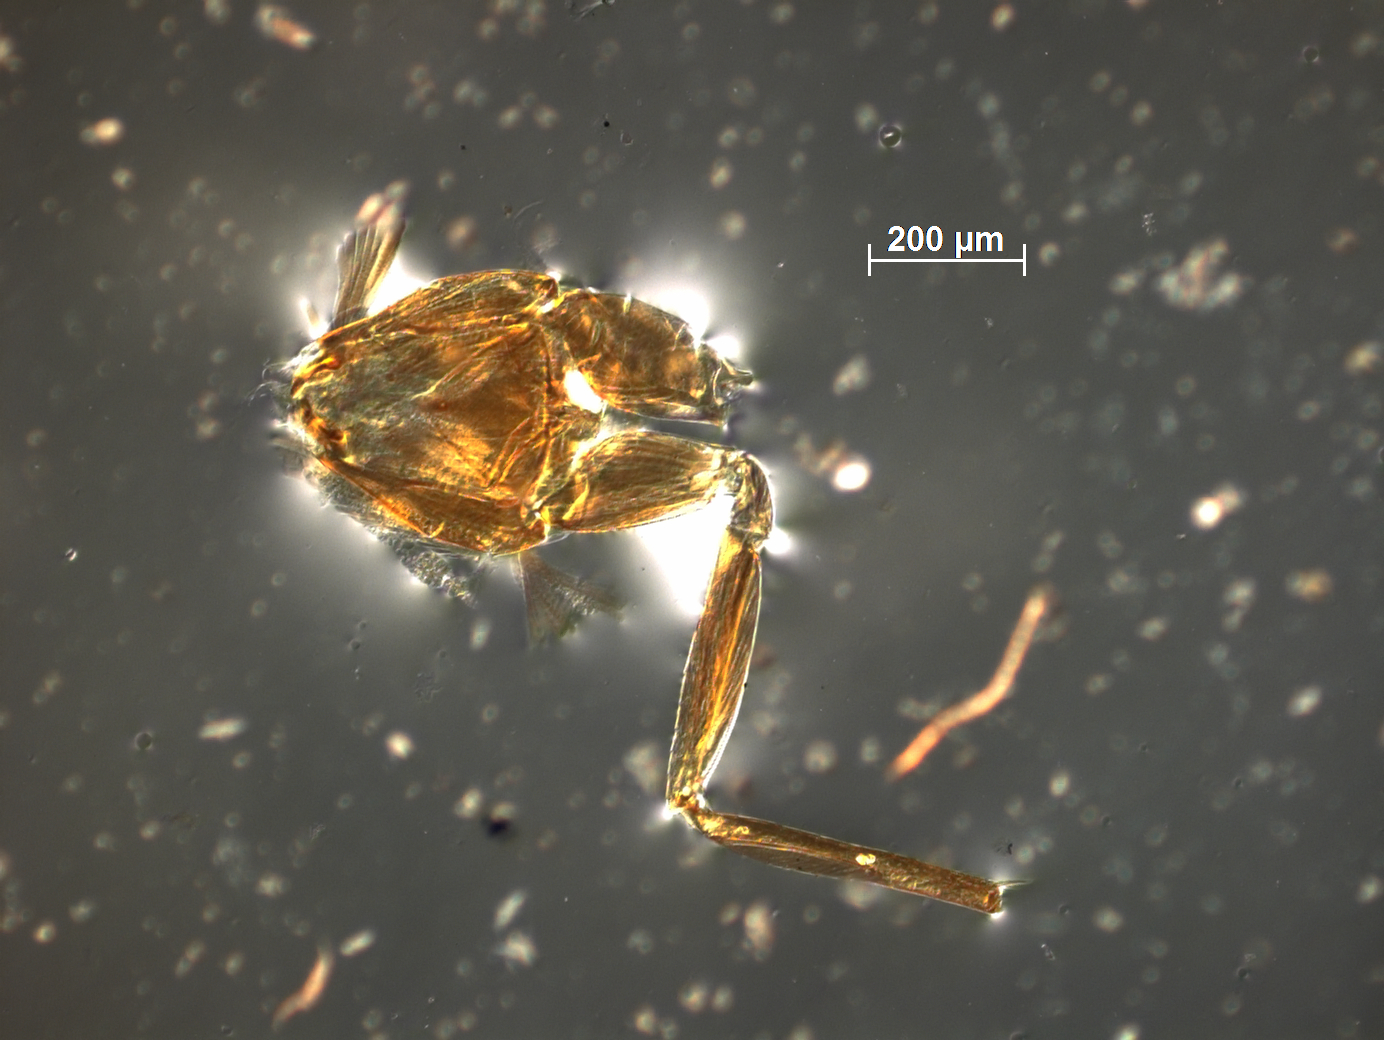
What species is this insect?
Tetrastichus bicolor
